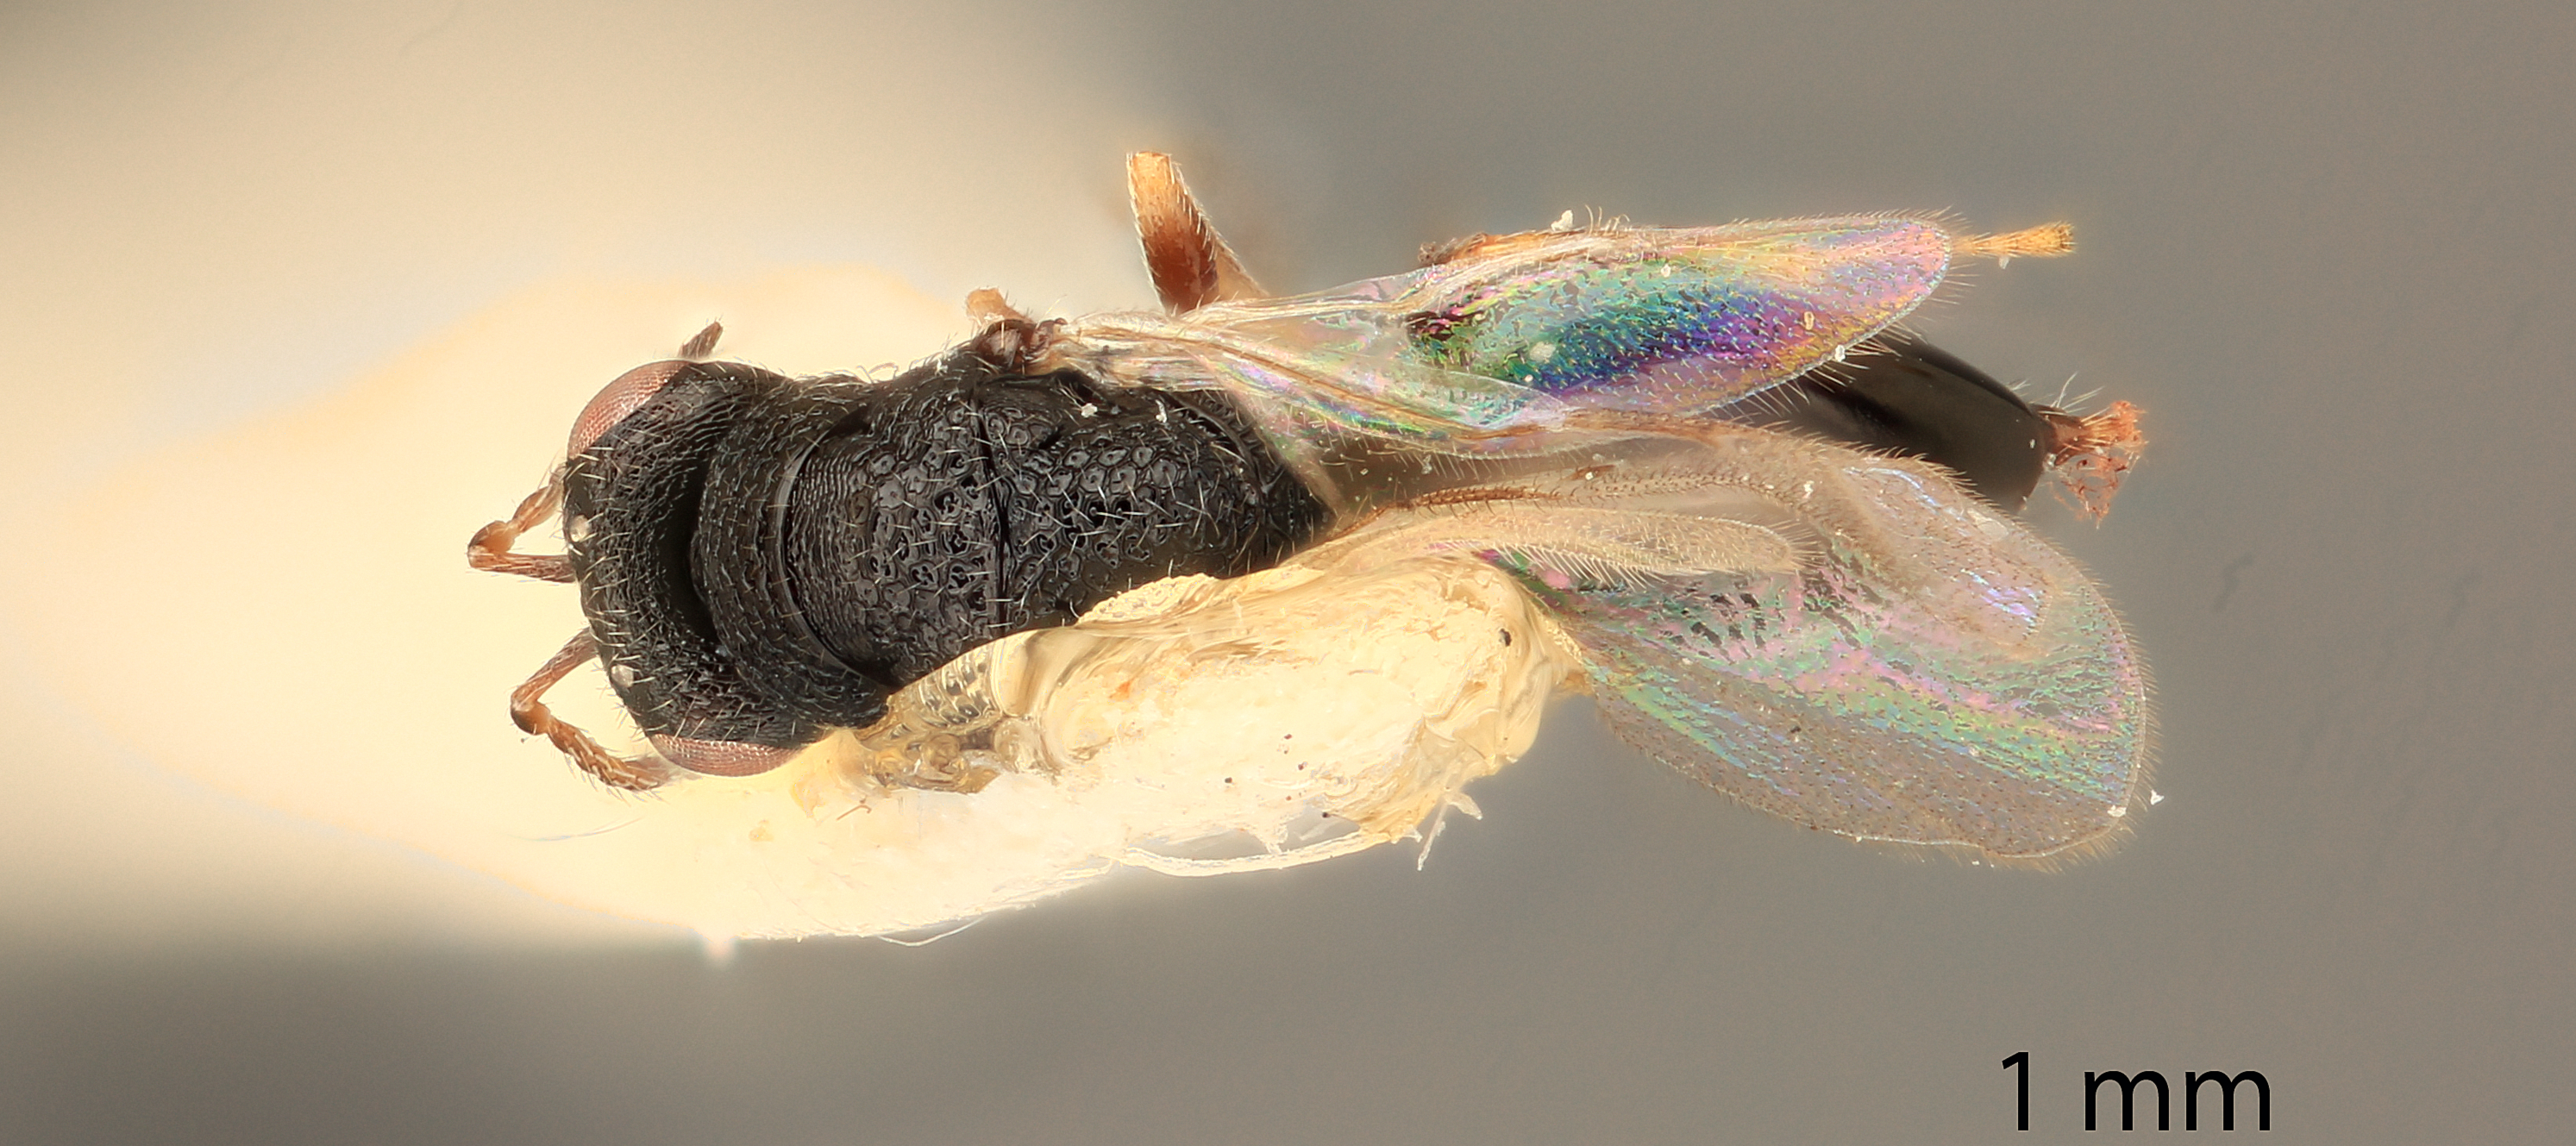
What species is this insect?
Eurytoma salicisaquatica
